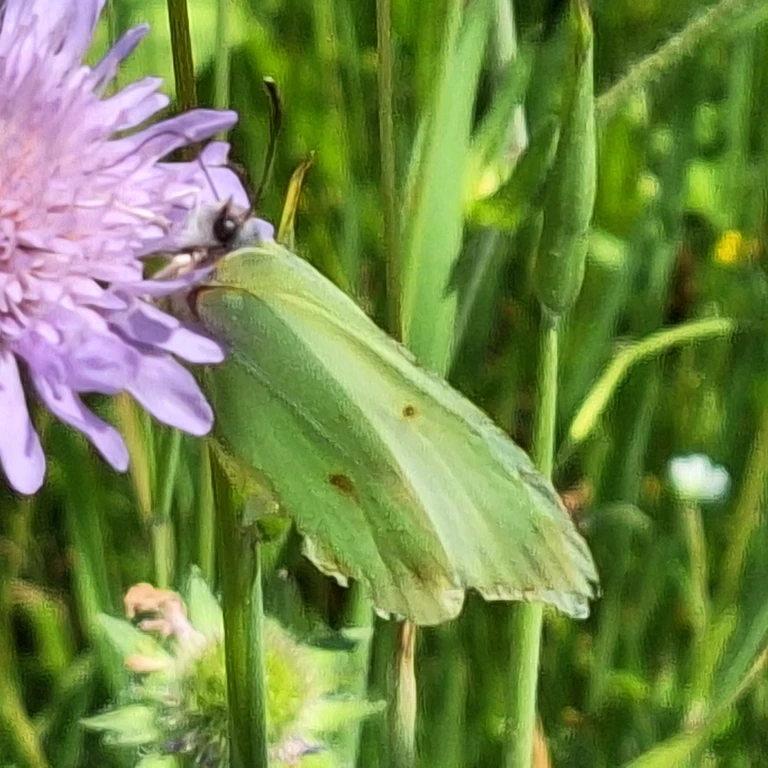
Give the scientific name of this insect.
Gonepteryx rhamni
